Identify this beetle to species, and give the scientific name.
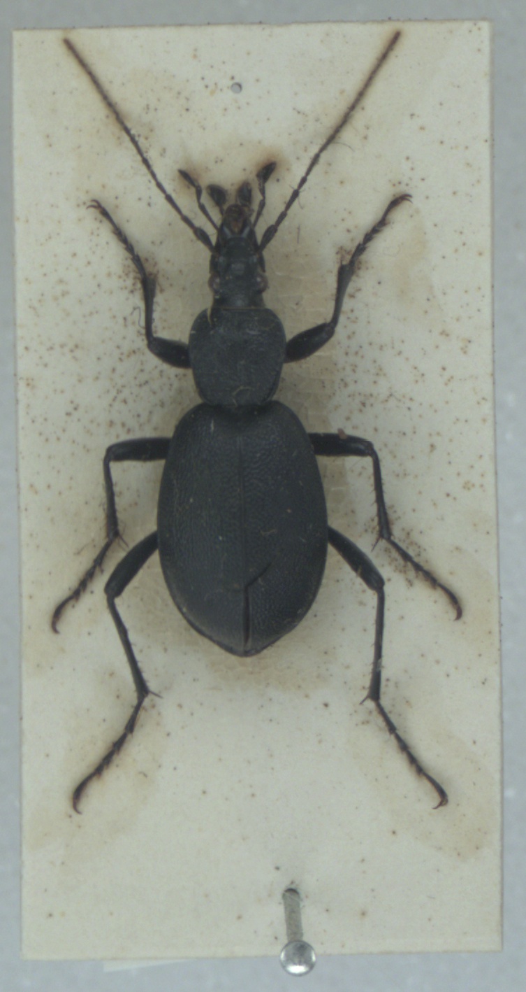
Cychrus caraboides
